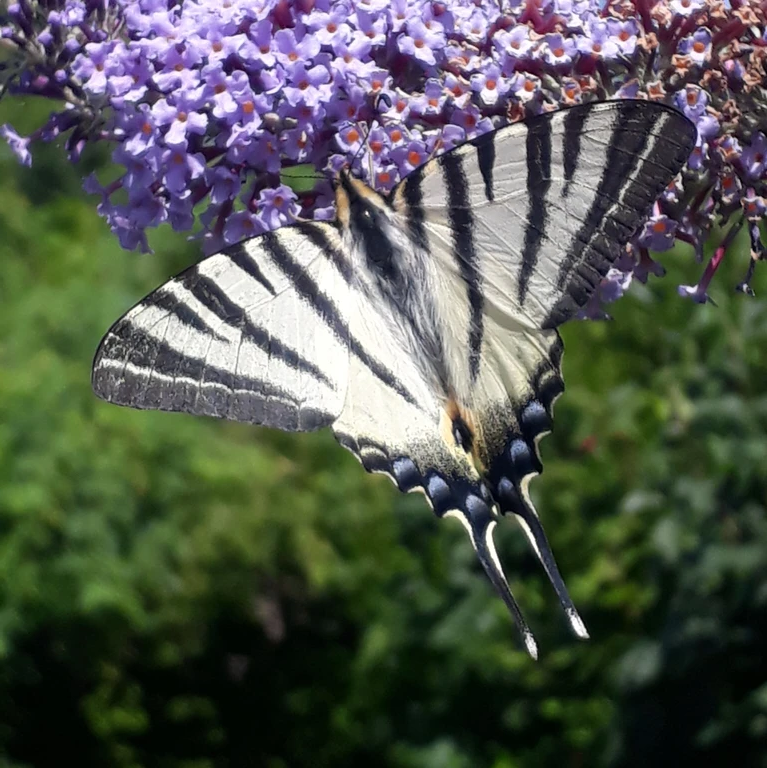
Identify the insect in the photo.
Iphiclides podalirius
